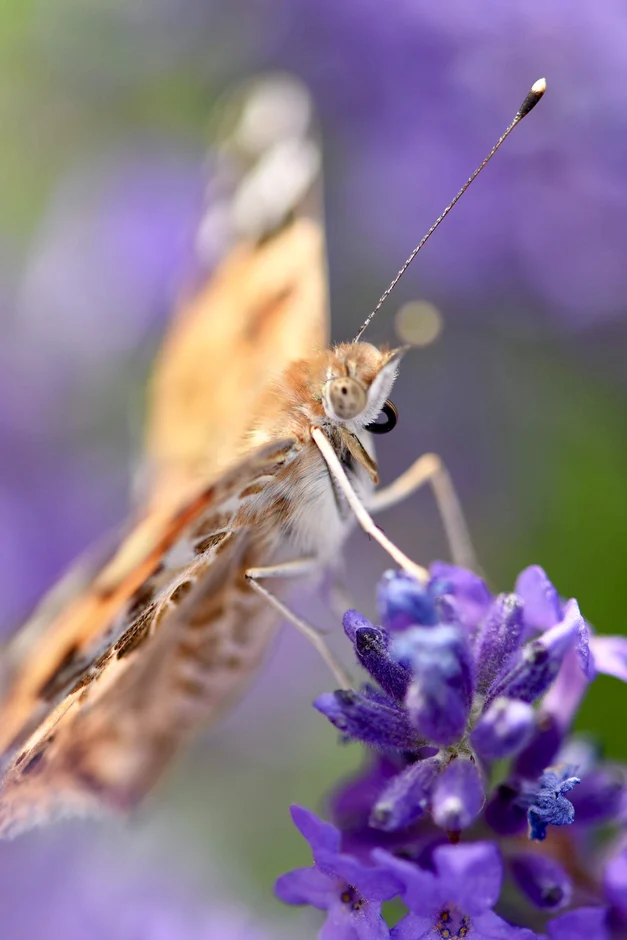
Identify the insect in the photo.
Vanessa cardui
